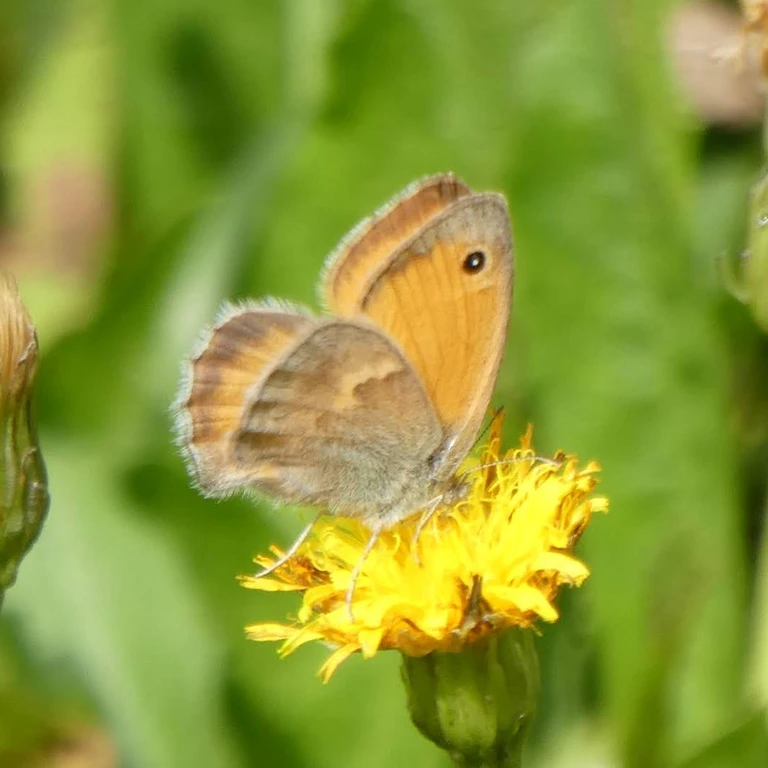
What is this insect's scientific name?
Coenonympha pamphilus
